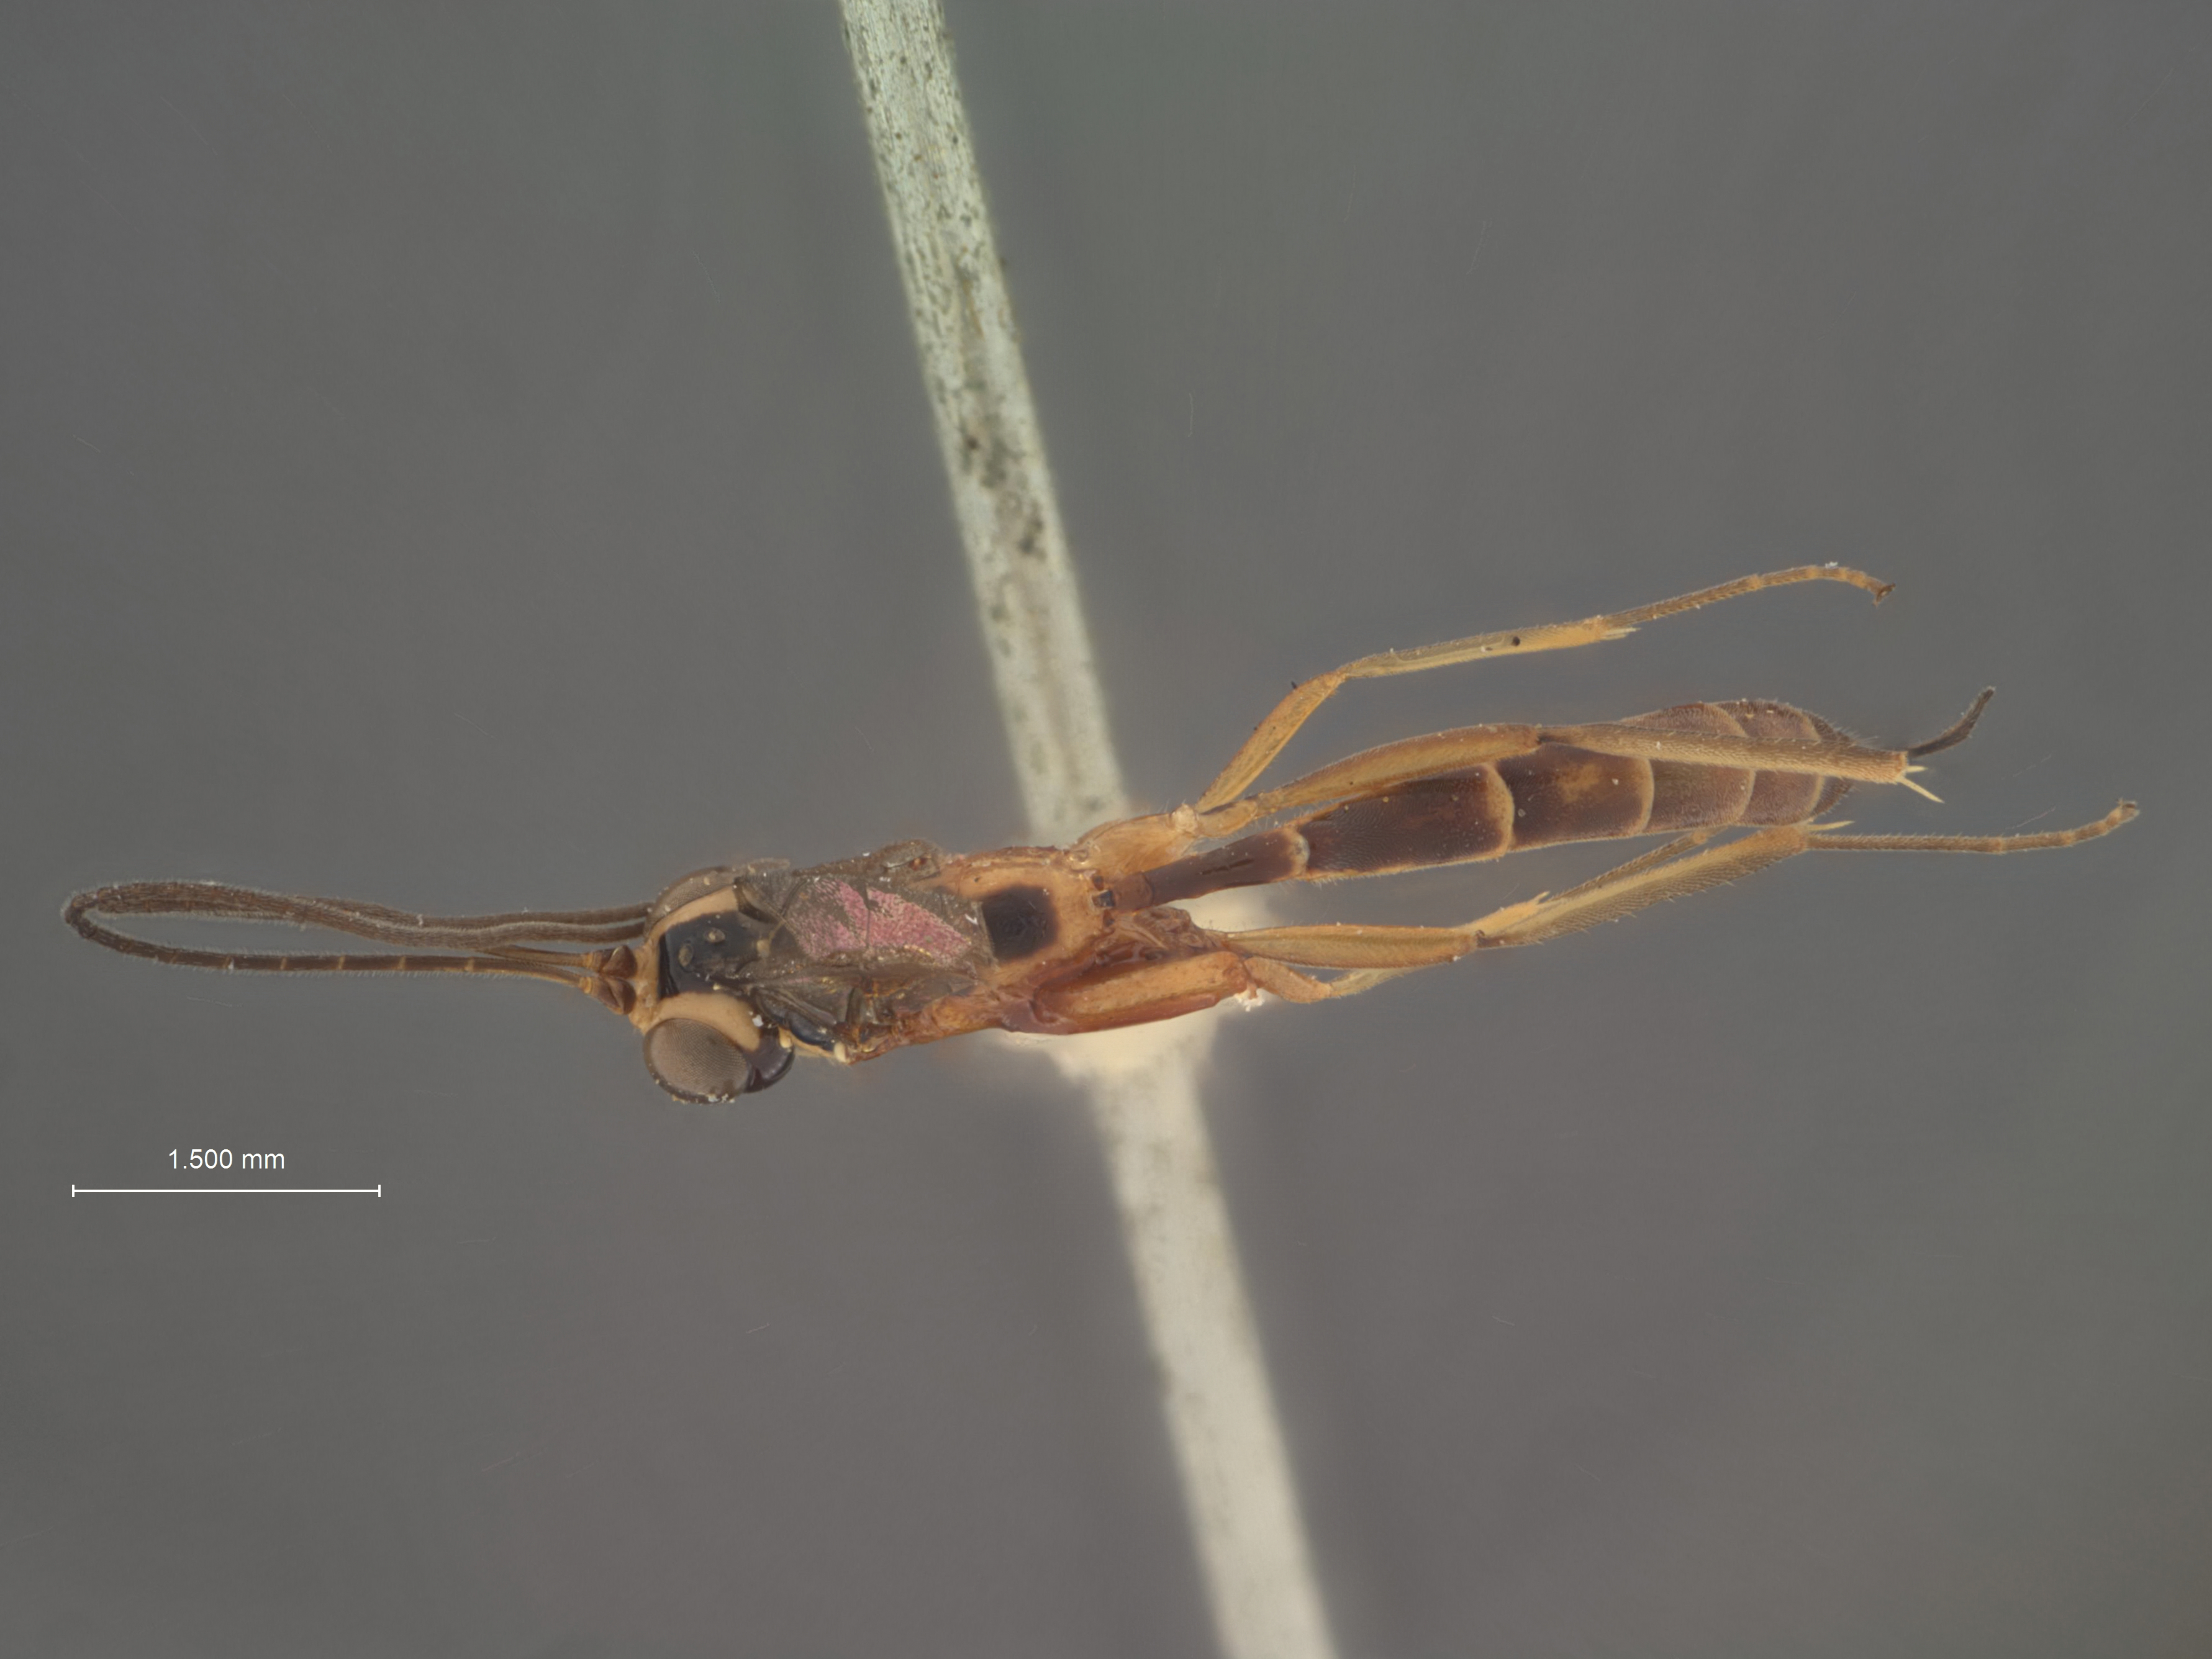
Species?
Diapetus tricolor
